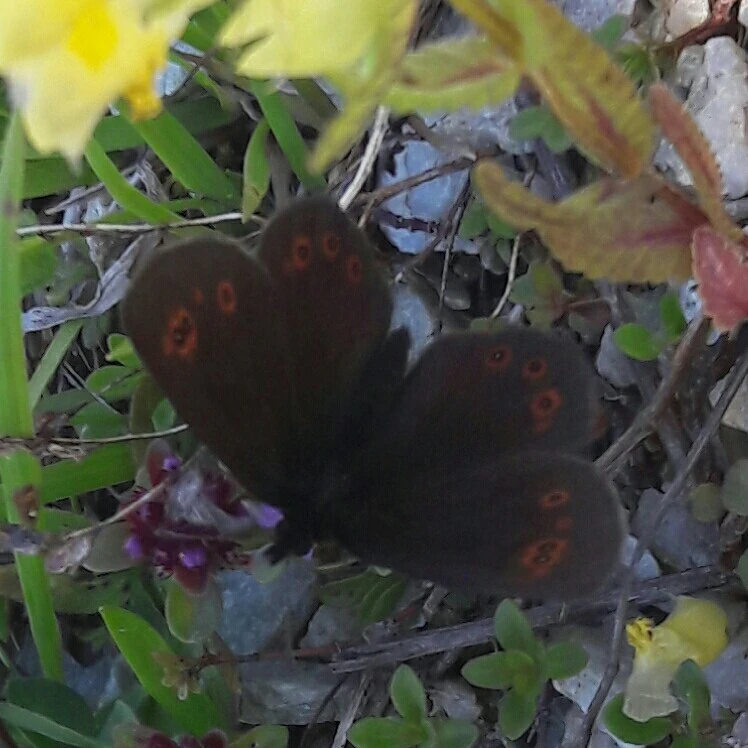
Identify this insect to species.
Erebia medusa
